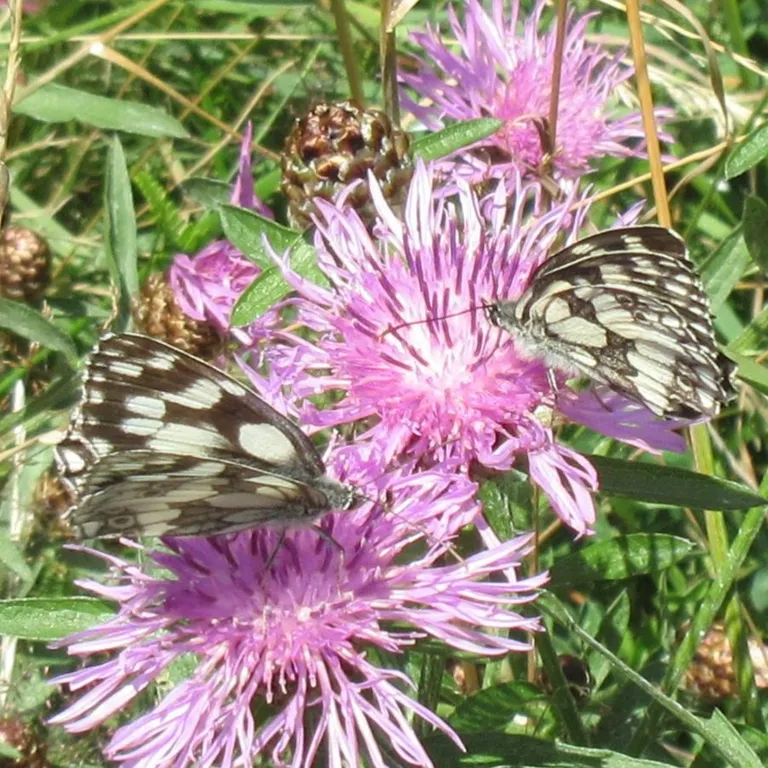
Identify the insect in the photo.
Melanargia galathea
